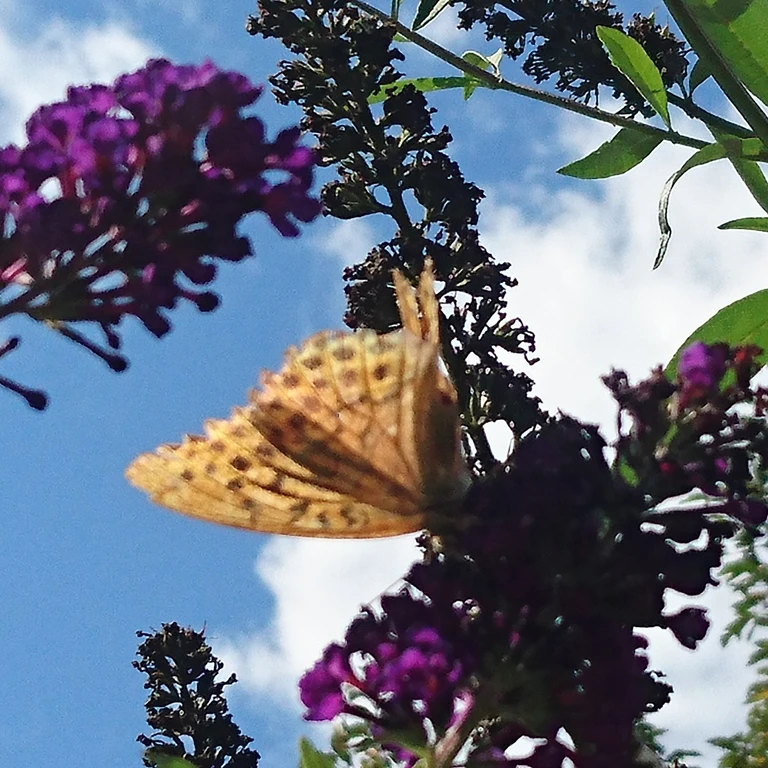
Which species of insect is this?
Argynnis paphia
